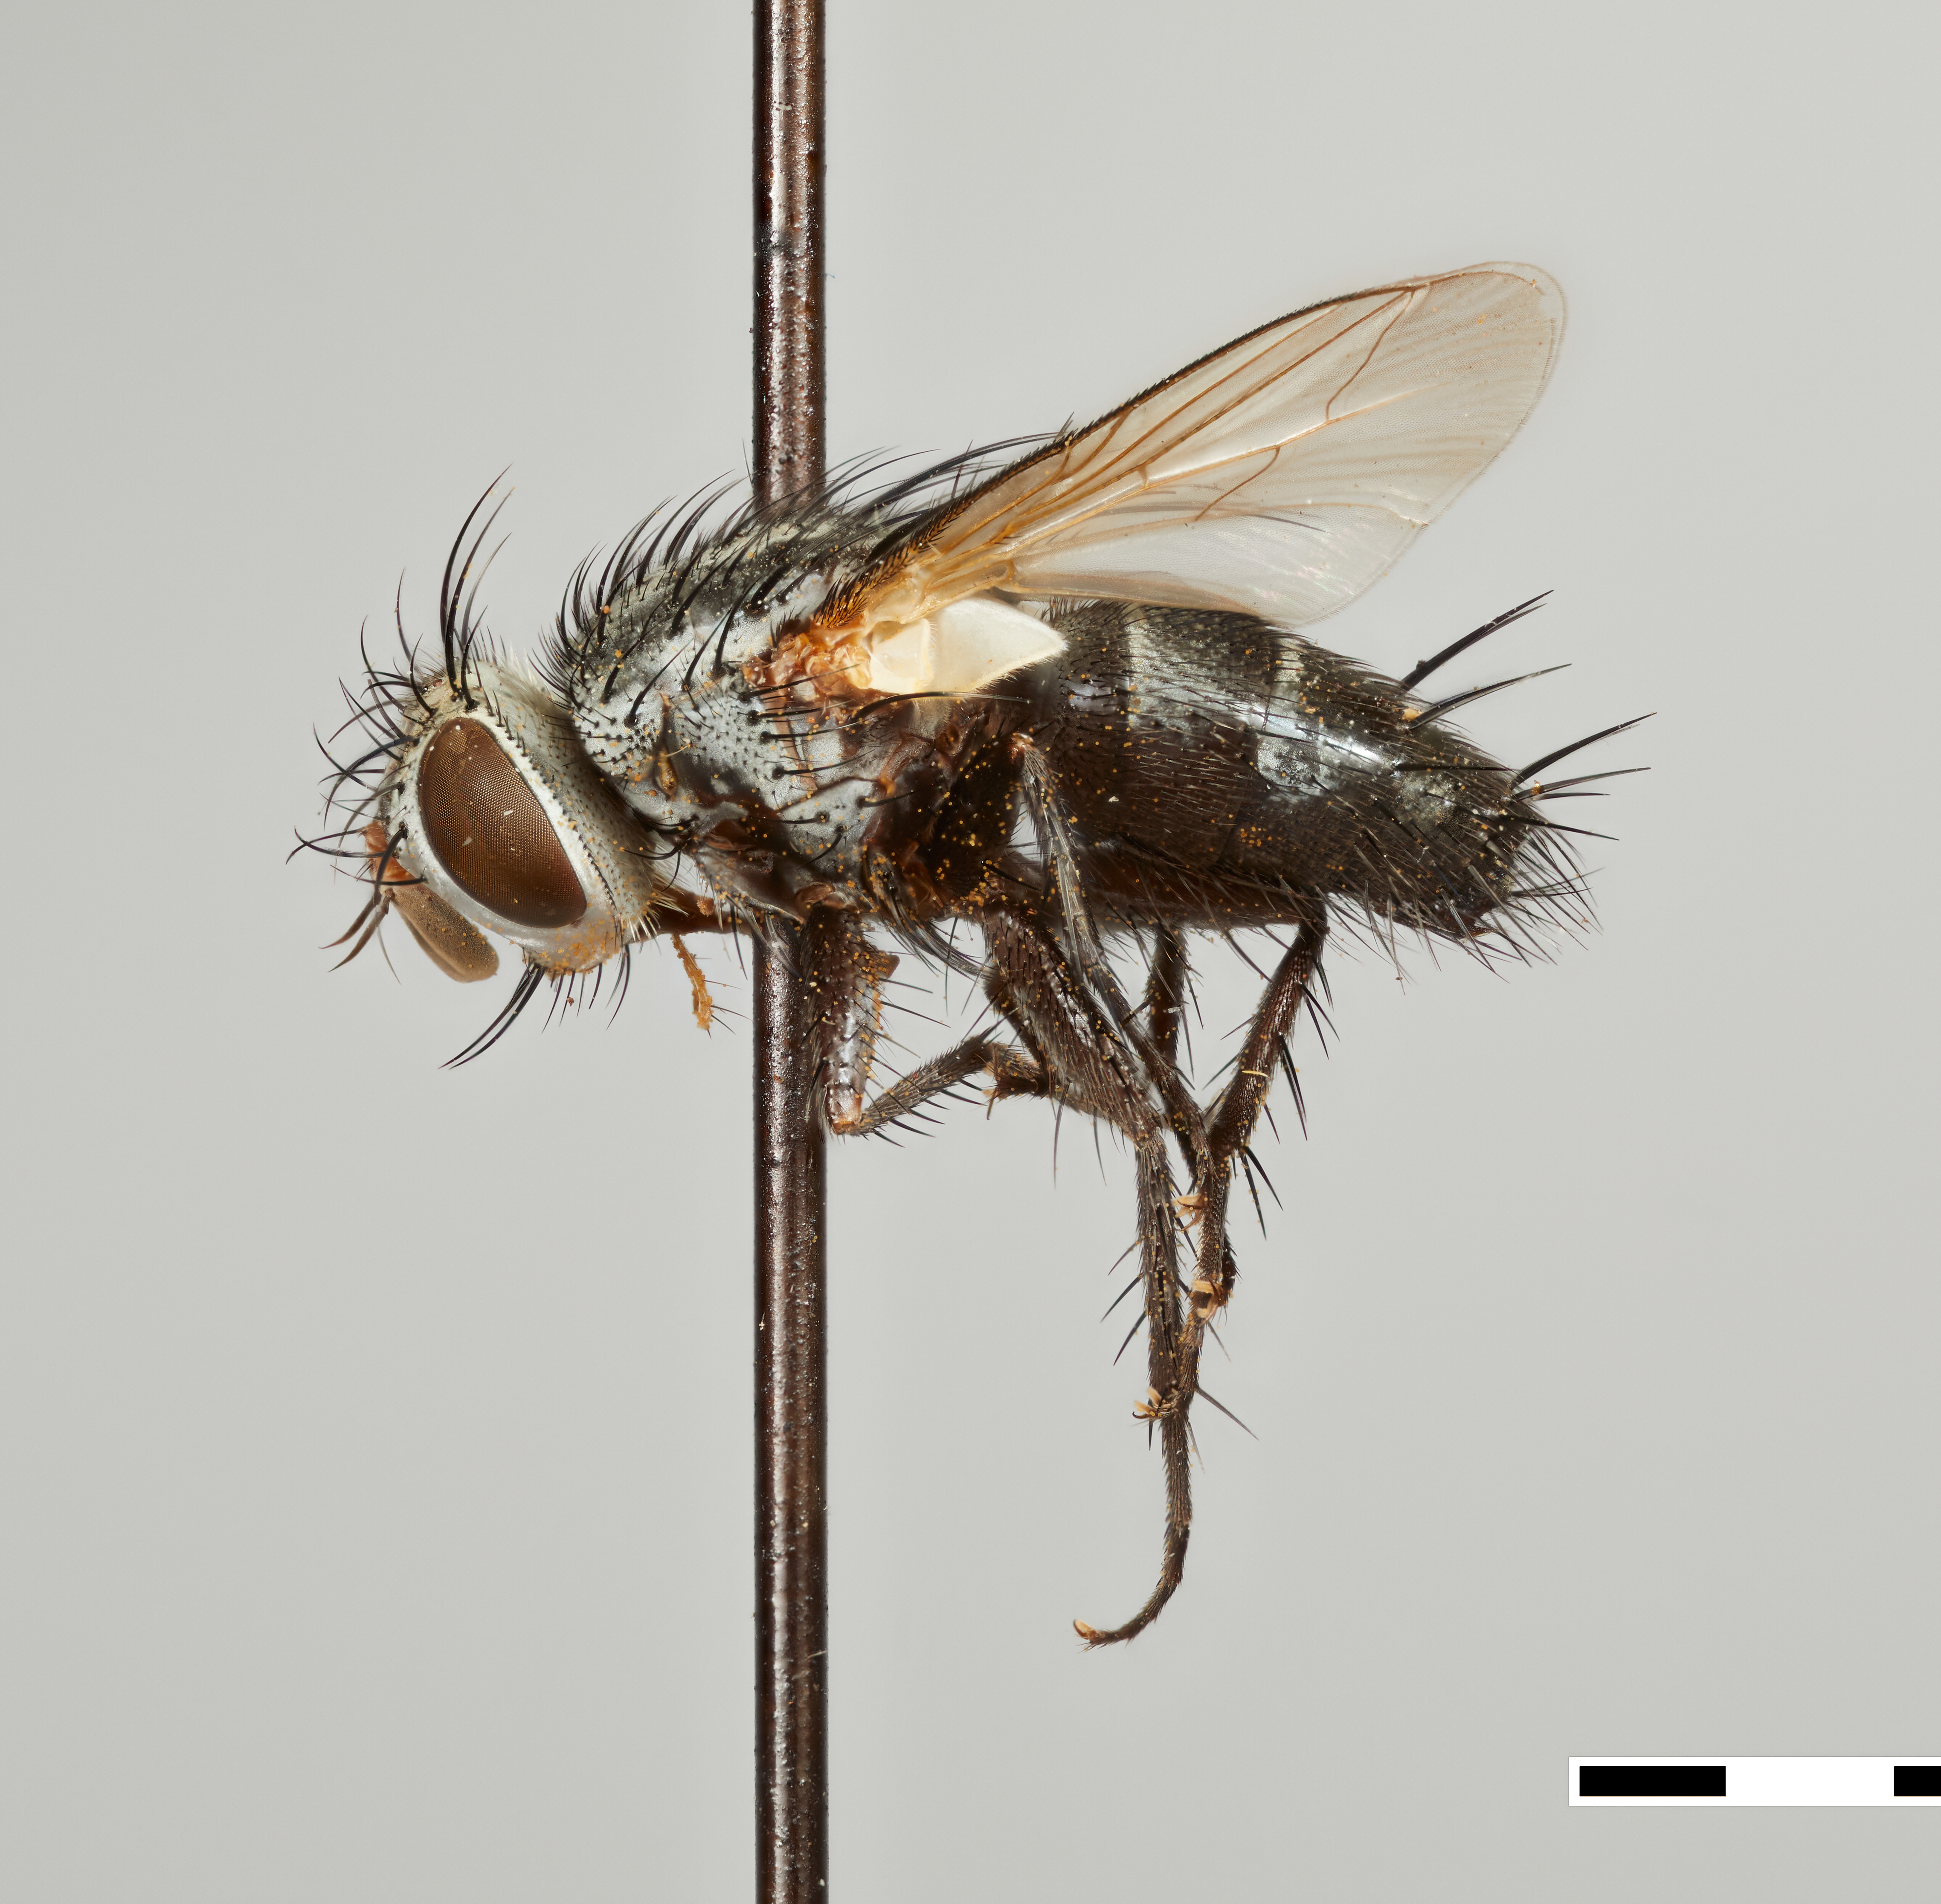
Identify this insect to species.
Catalinovoria cauta
